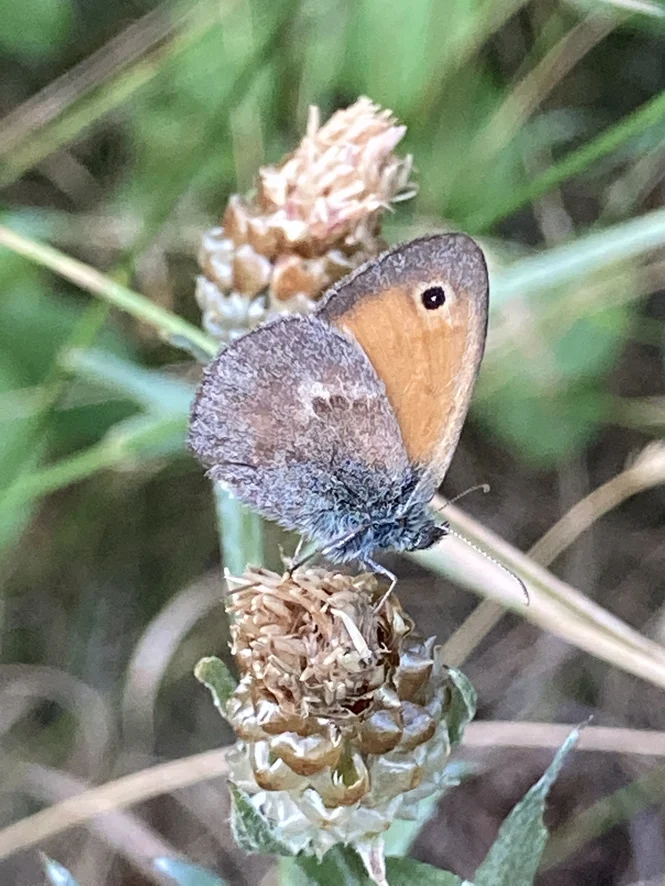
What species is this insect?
Coenonympha pamphilus
